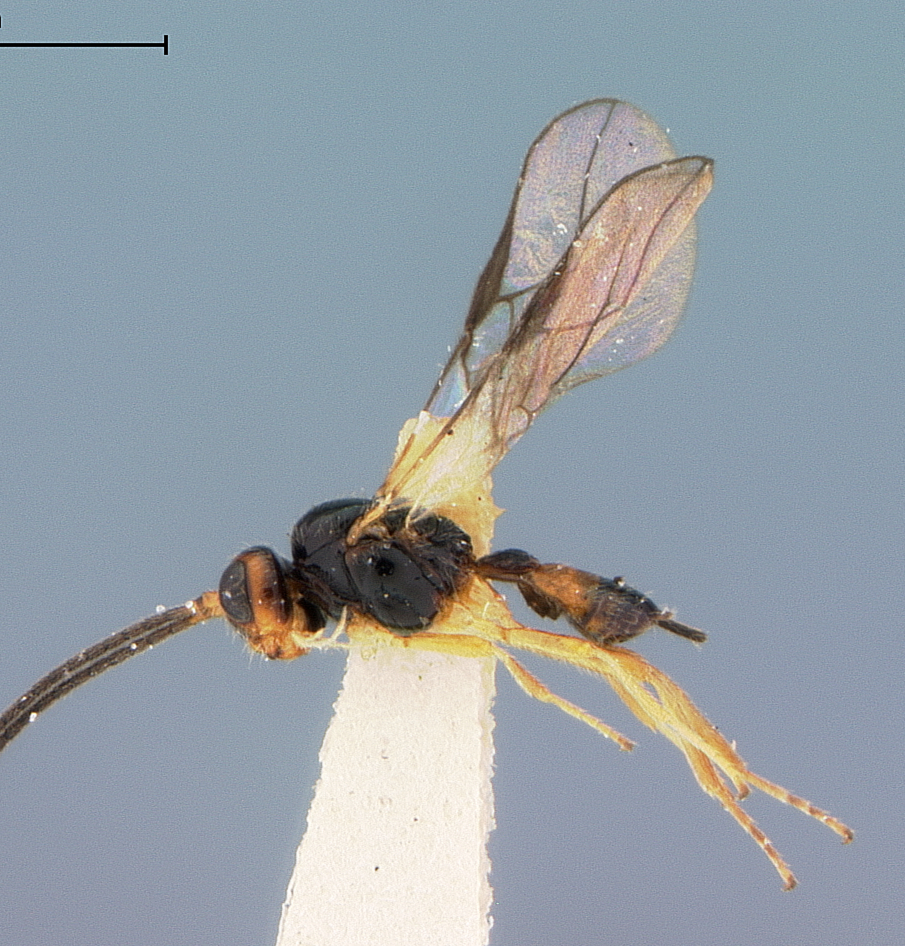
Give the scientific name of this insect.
Opius weemi
